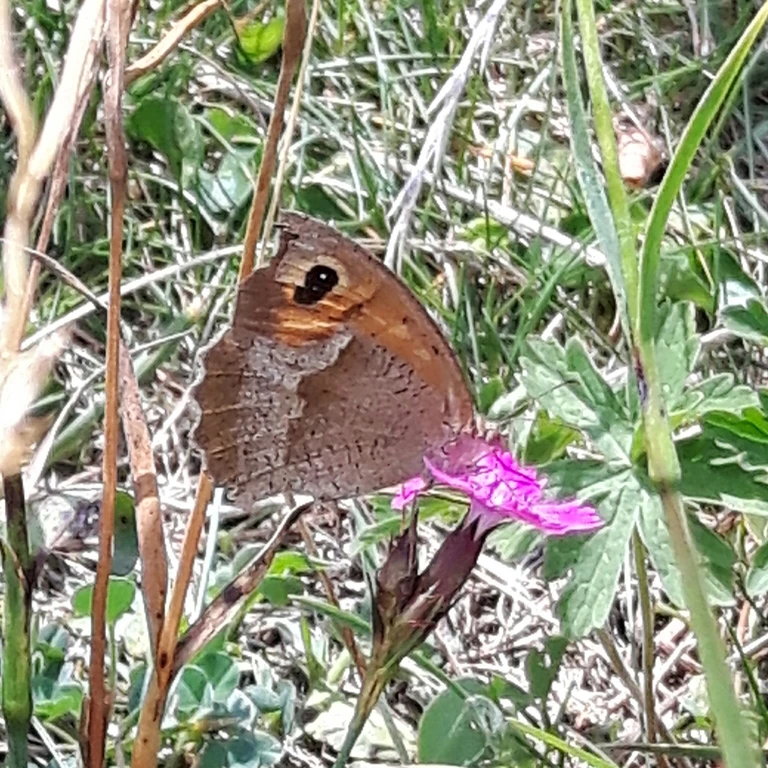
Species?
Maniola jurtina
